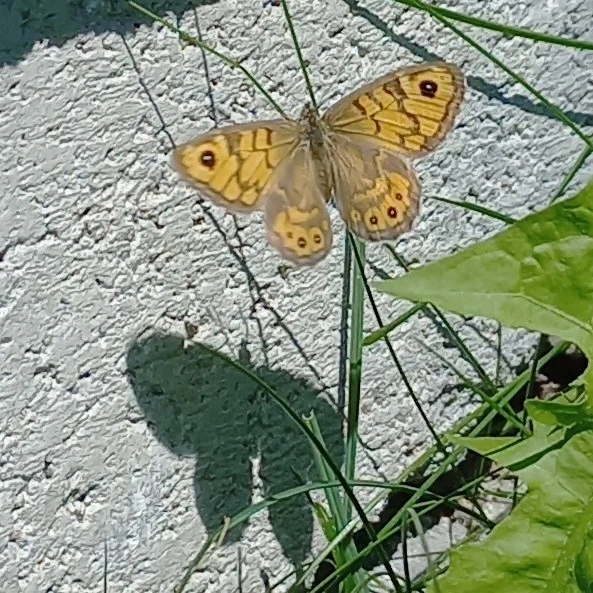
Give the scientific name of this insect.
Lasiommata megera (also Pararge megera)
